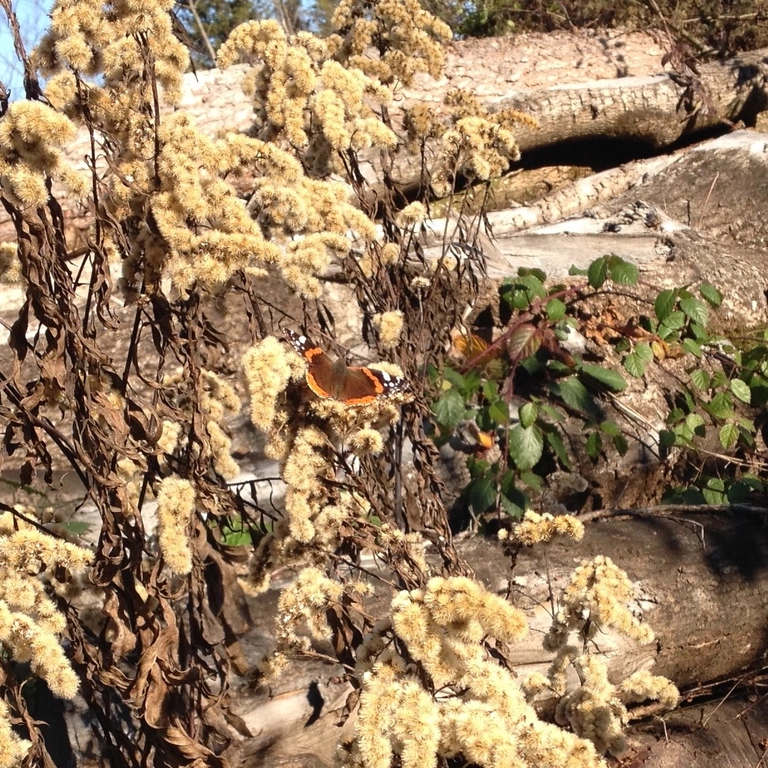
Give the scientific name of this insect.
Vanessa atalanta
